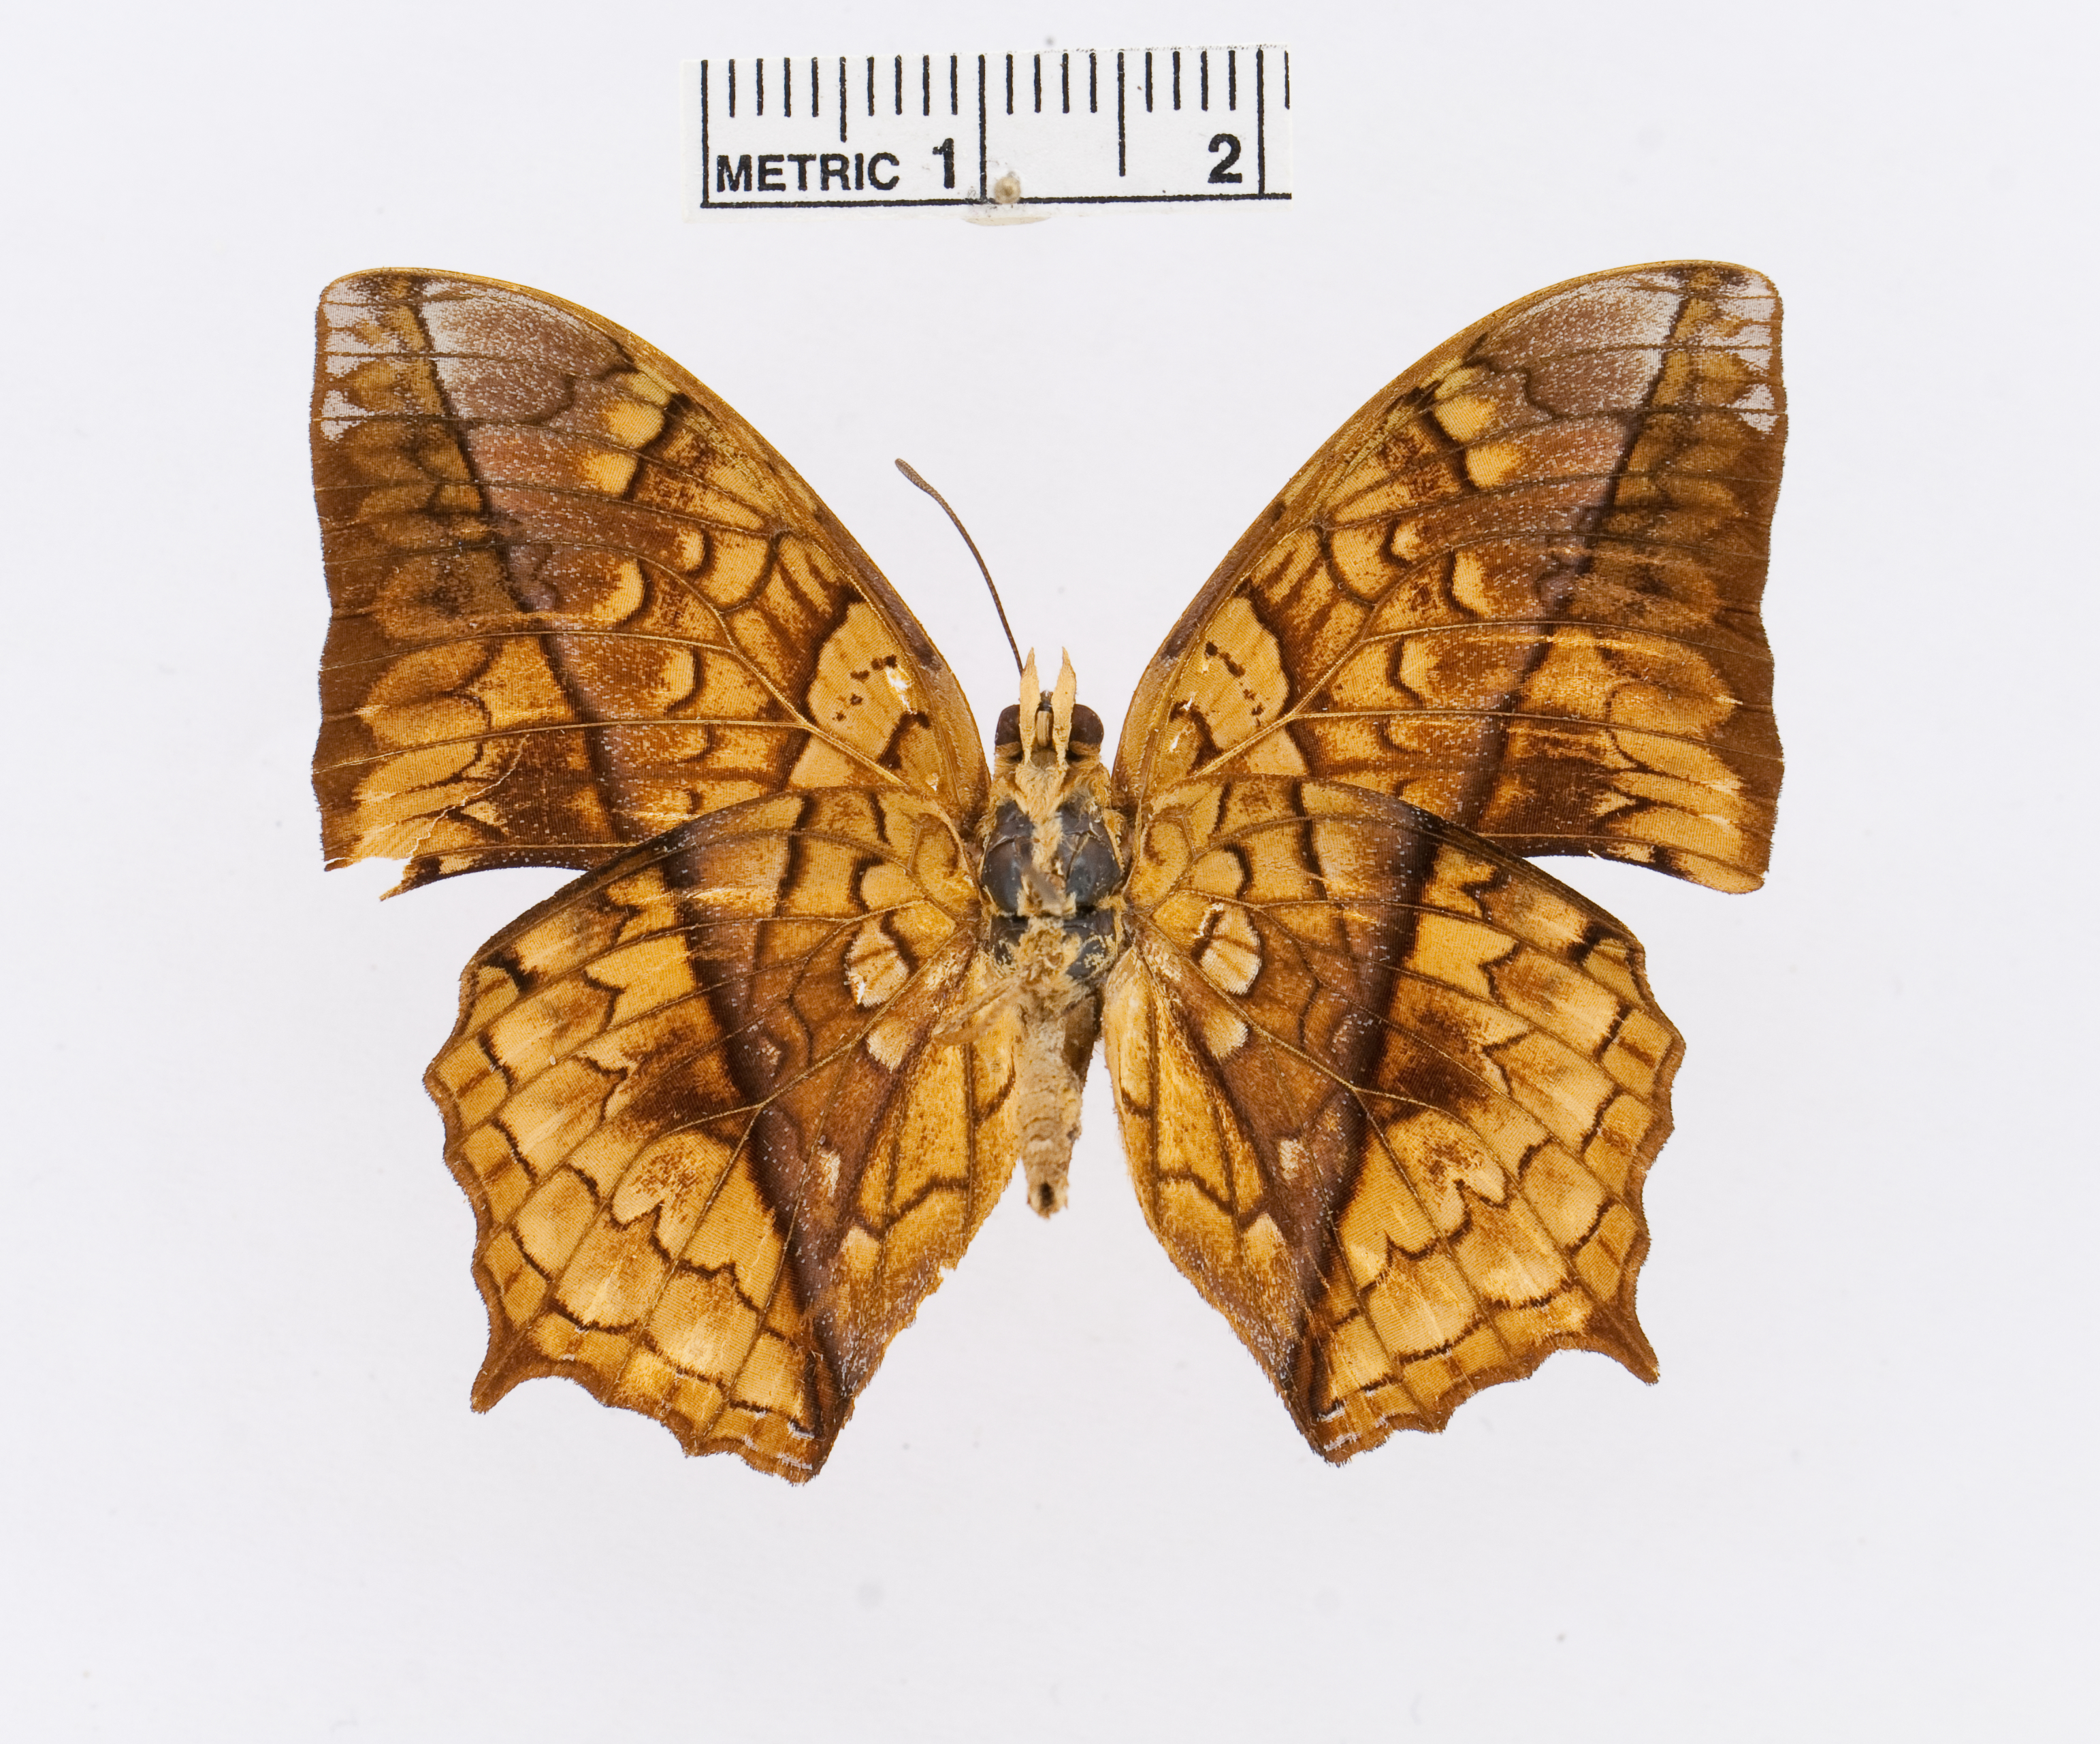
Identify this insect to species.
Charaxes pleione
